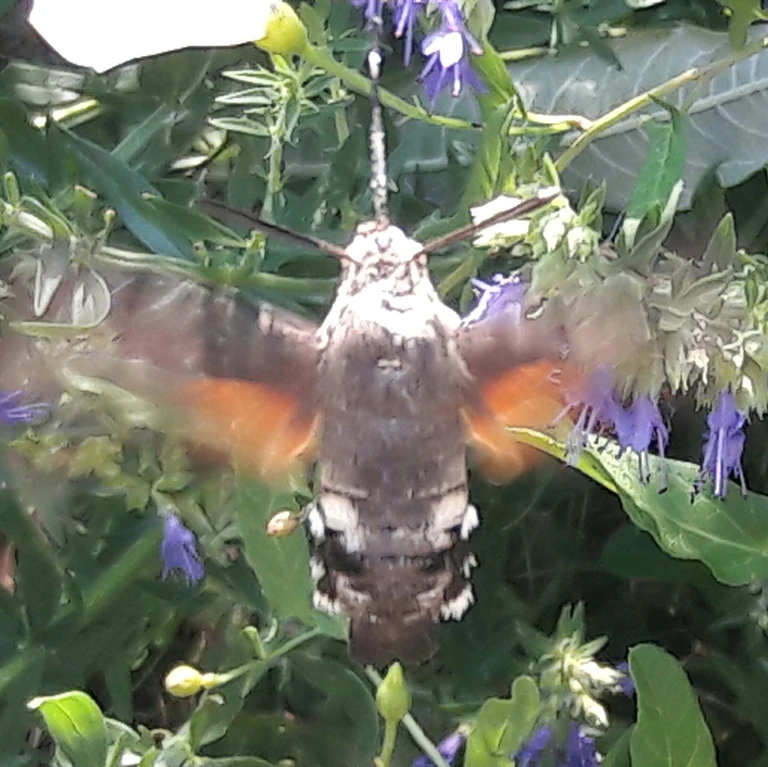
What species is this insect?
Macroglossum stellatarum
